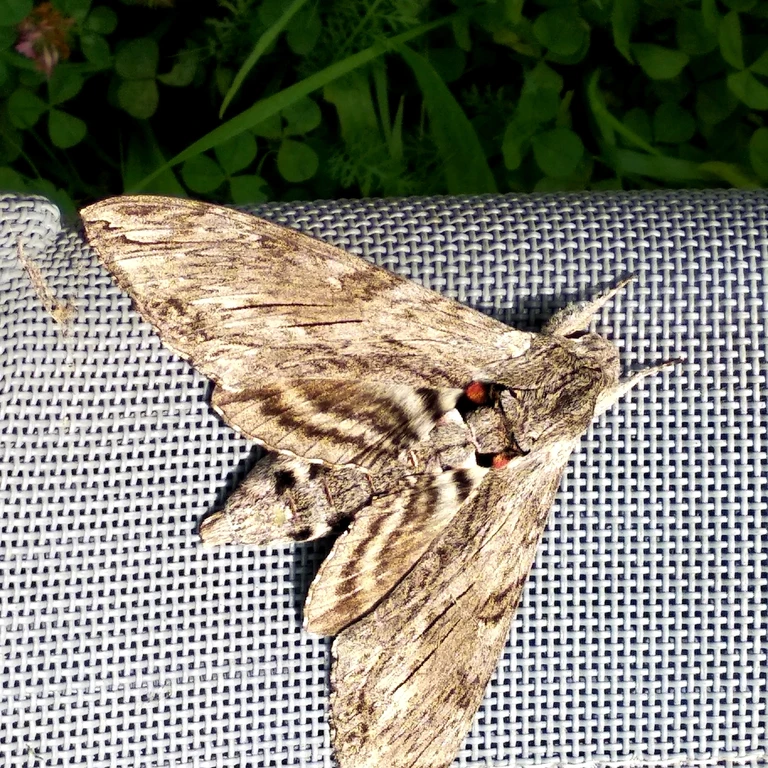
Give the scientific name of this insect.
Agrius convolvuli
